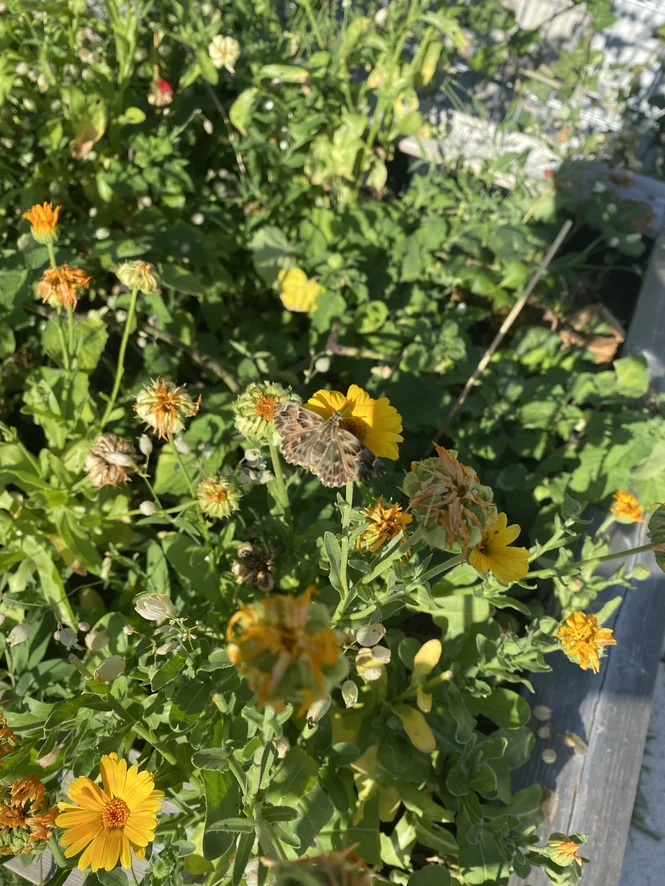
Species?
Carcharodus alceae
